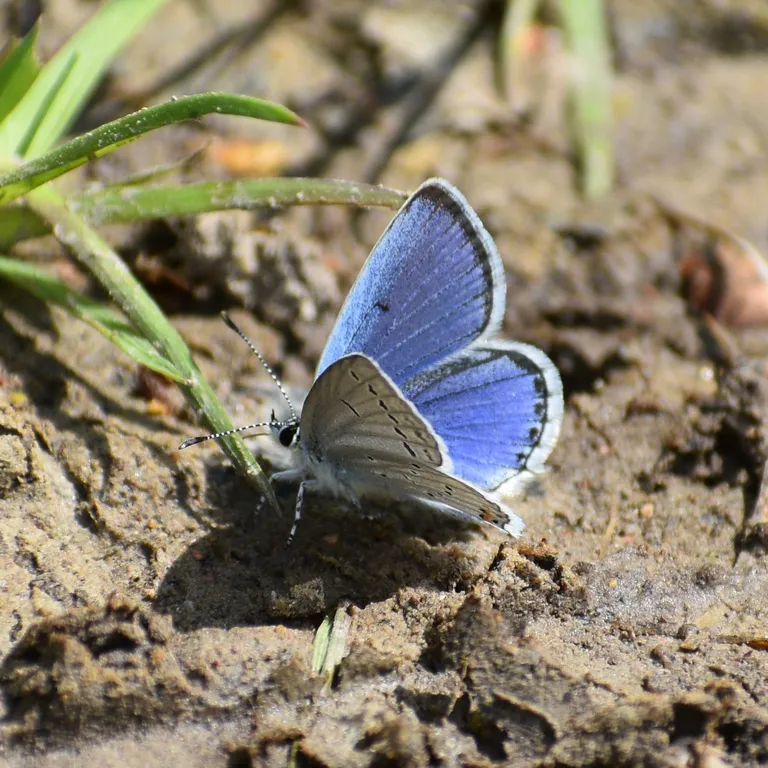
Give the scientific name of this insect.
Cupido argiades (also Elkalyce argiades)
